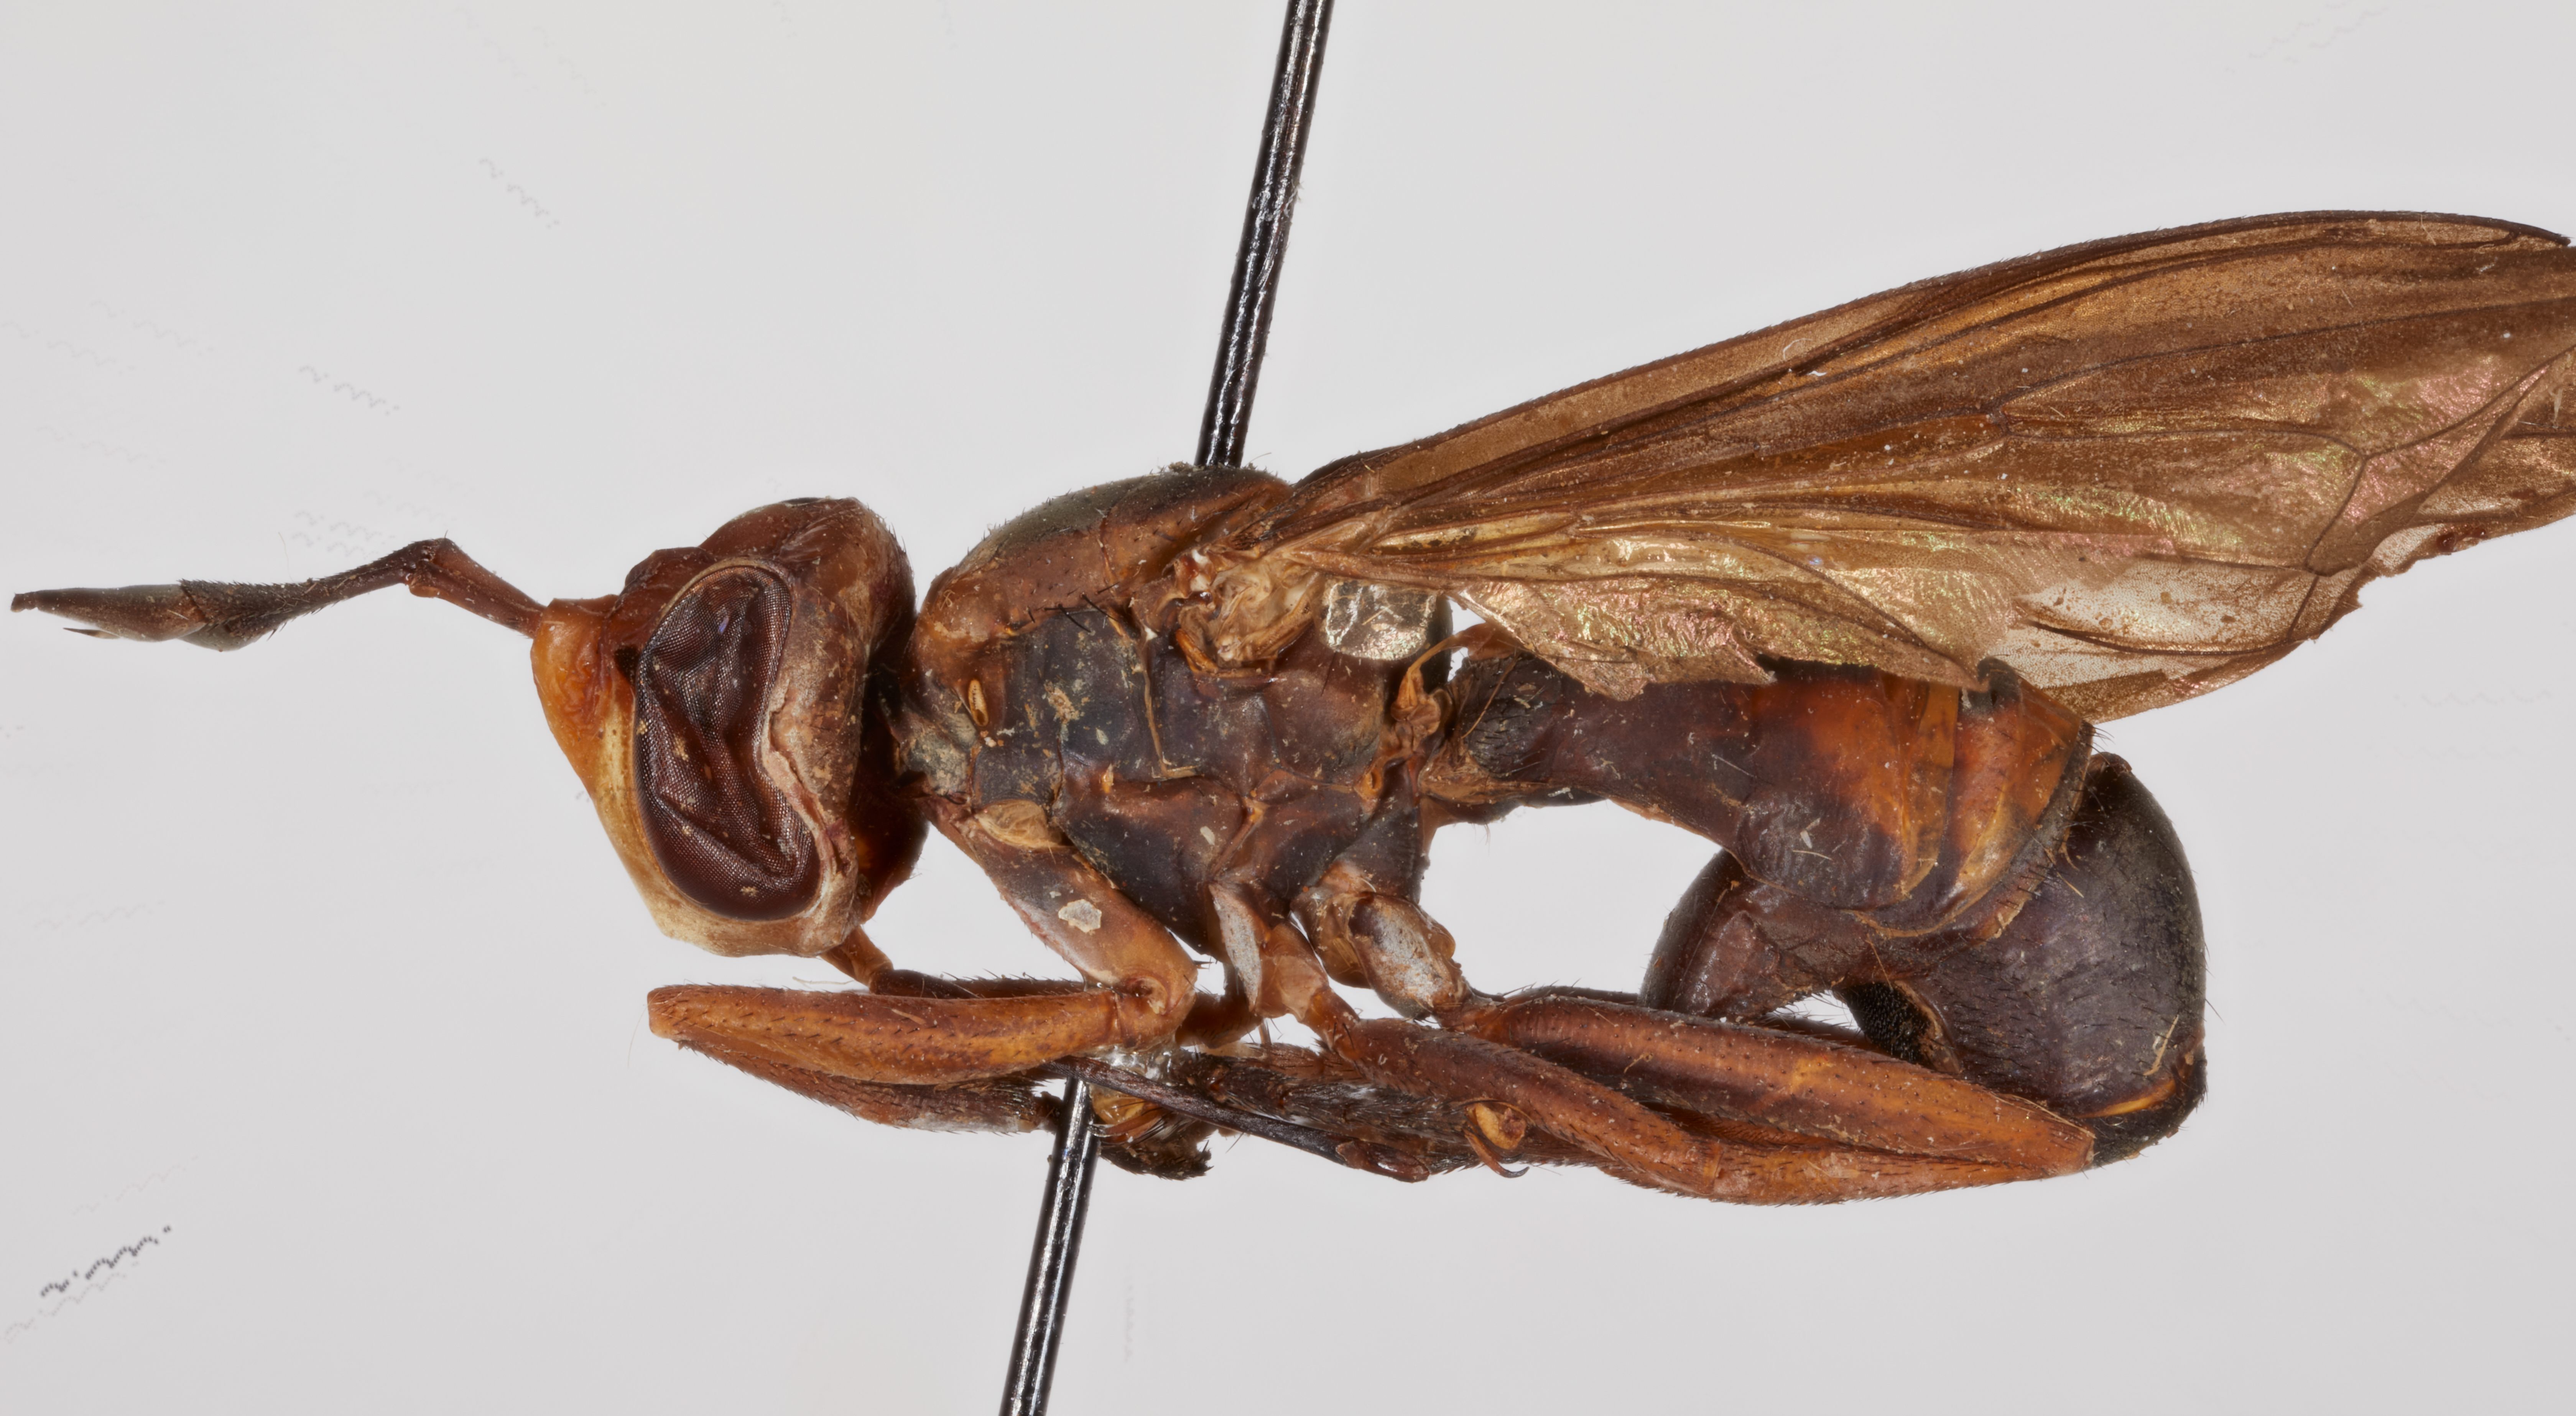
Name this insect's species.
Conops maculiventris
